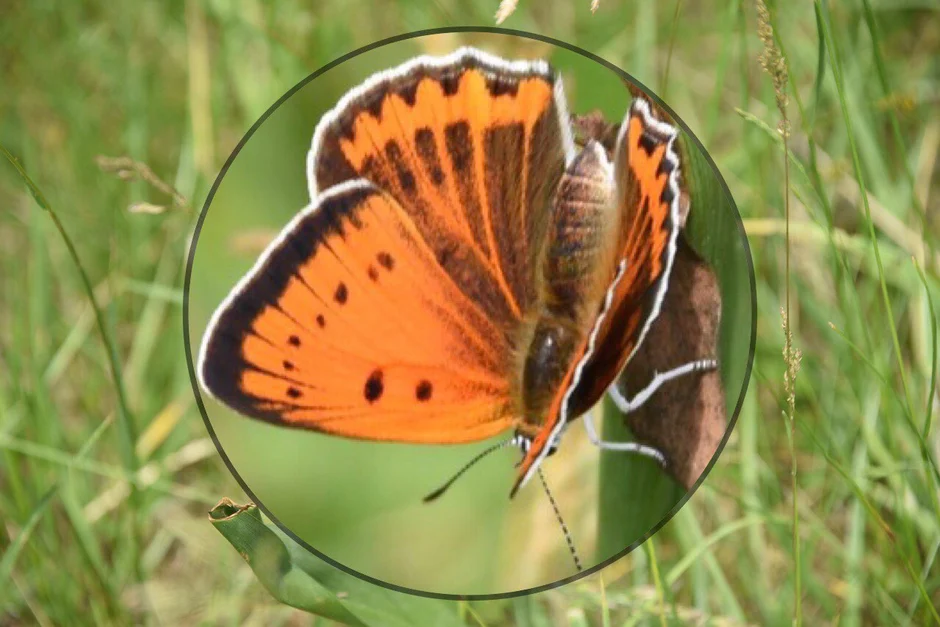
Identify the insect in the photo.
Lycaena dispar
